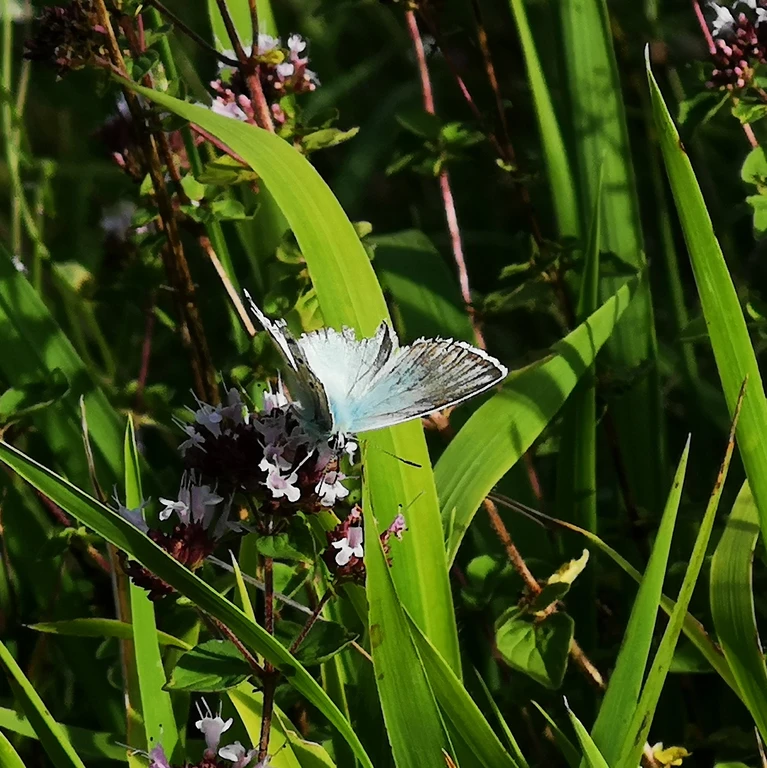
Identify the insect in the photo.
Lysandra coridon
